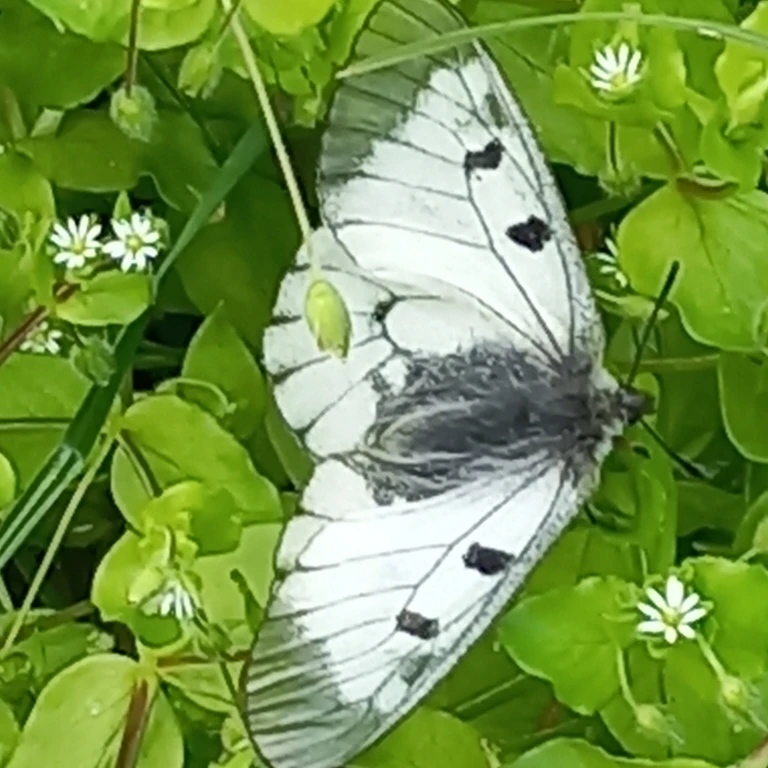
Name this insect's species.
Parnassius mnemosyne
